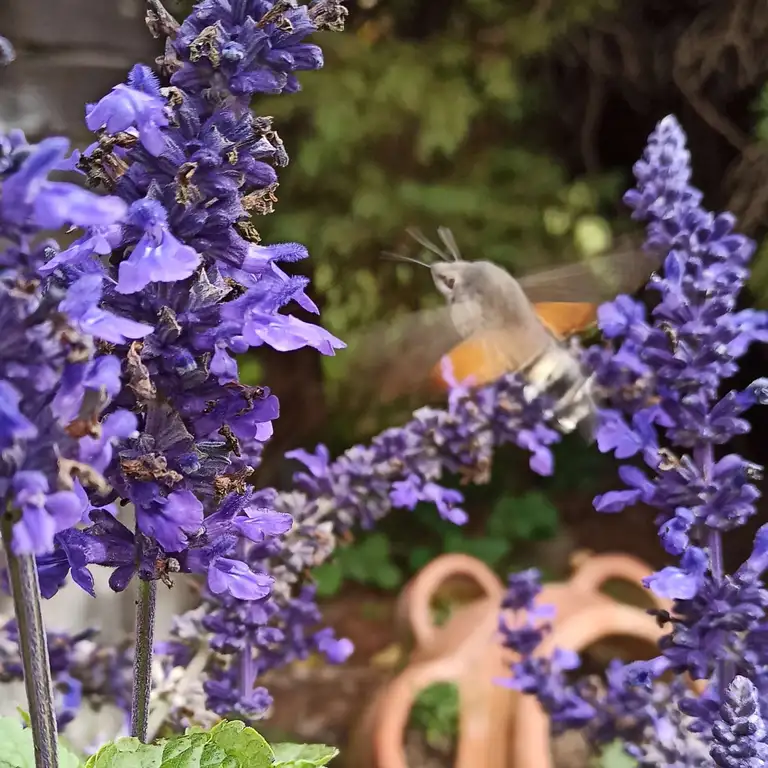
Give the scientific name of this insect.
Macroglossum stellatarum
